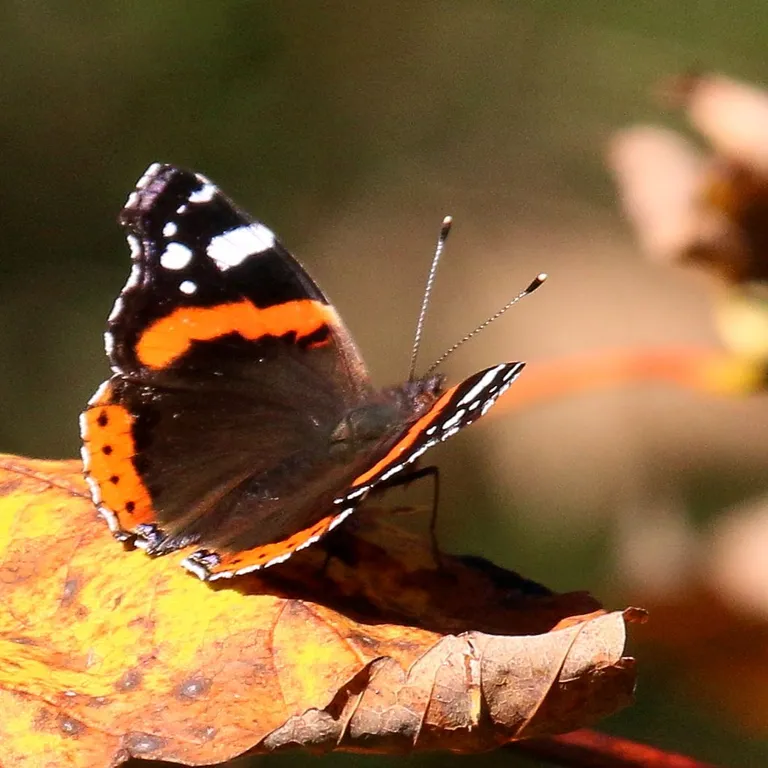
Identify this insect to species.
Vanessa atalanta
